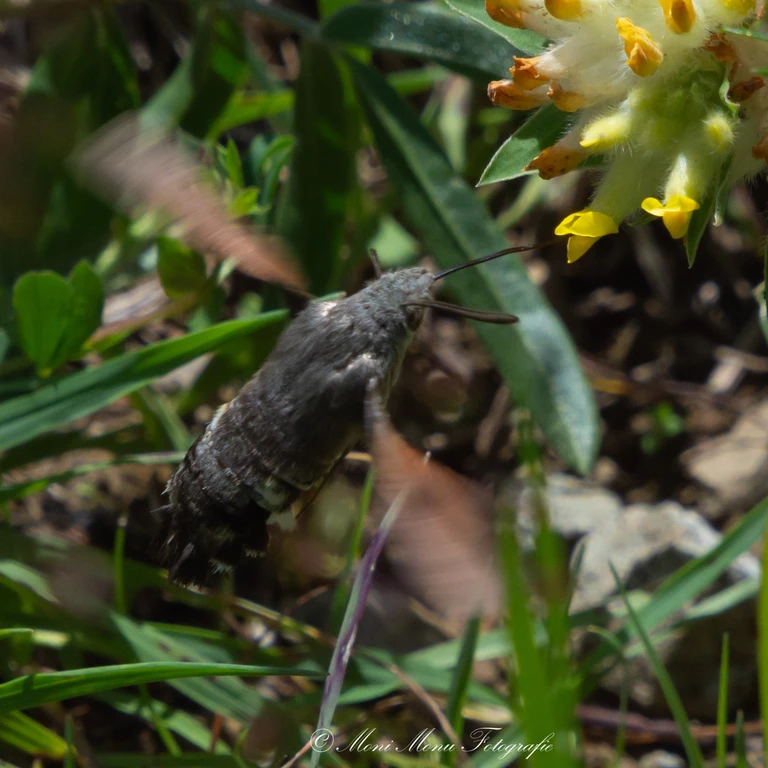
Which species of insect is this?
Macroglossum stellatarum
